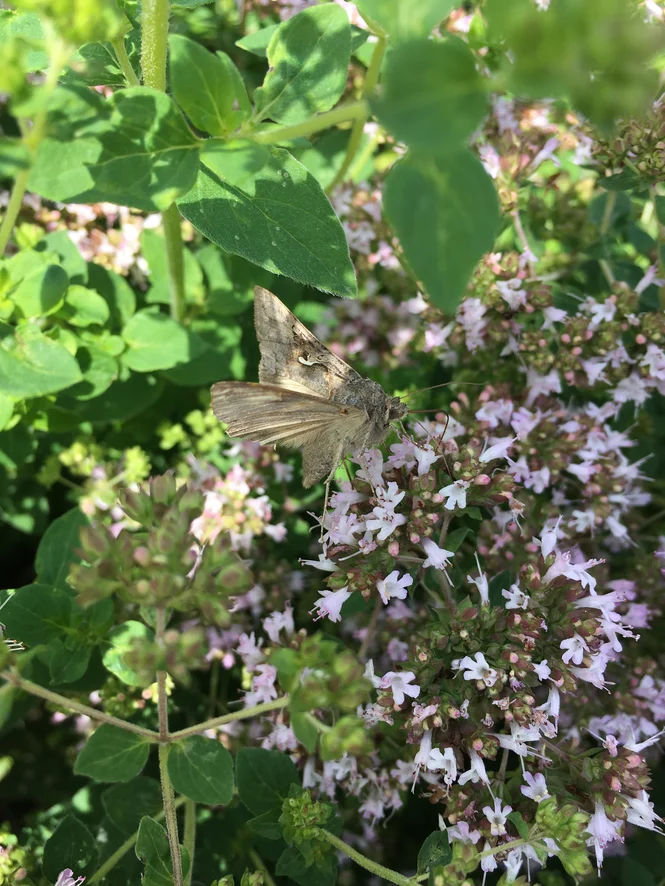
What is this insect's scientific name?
Autographa gamma
